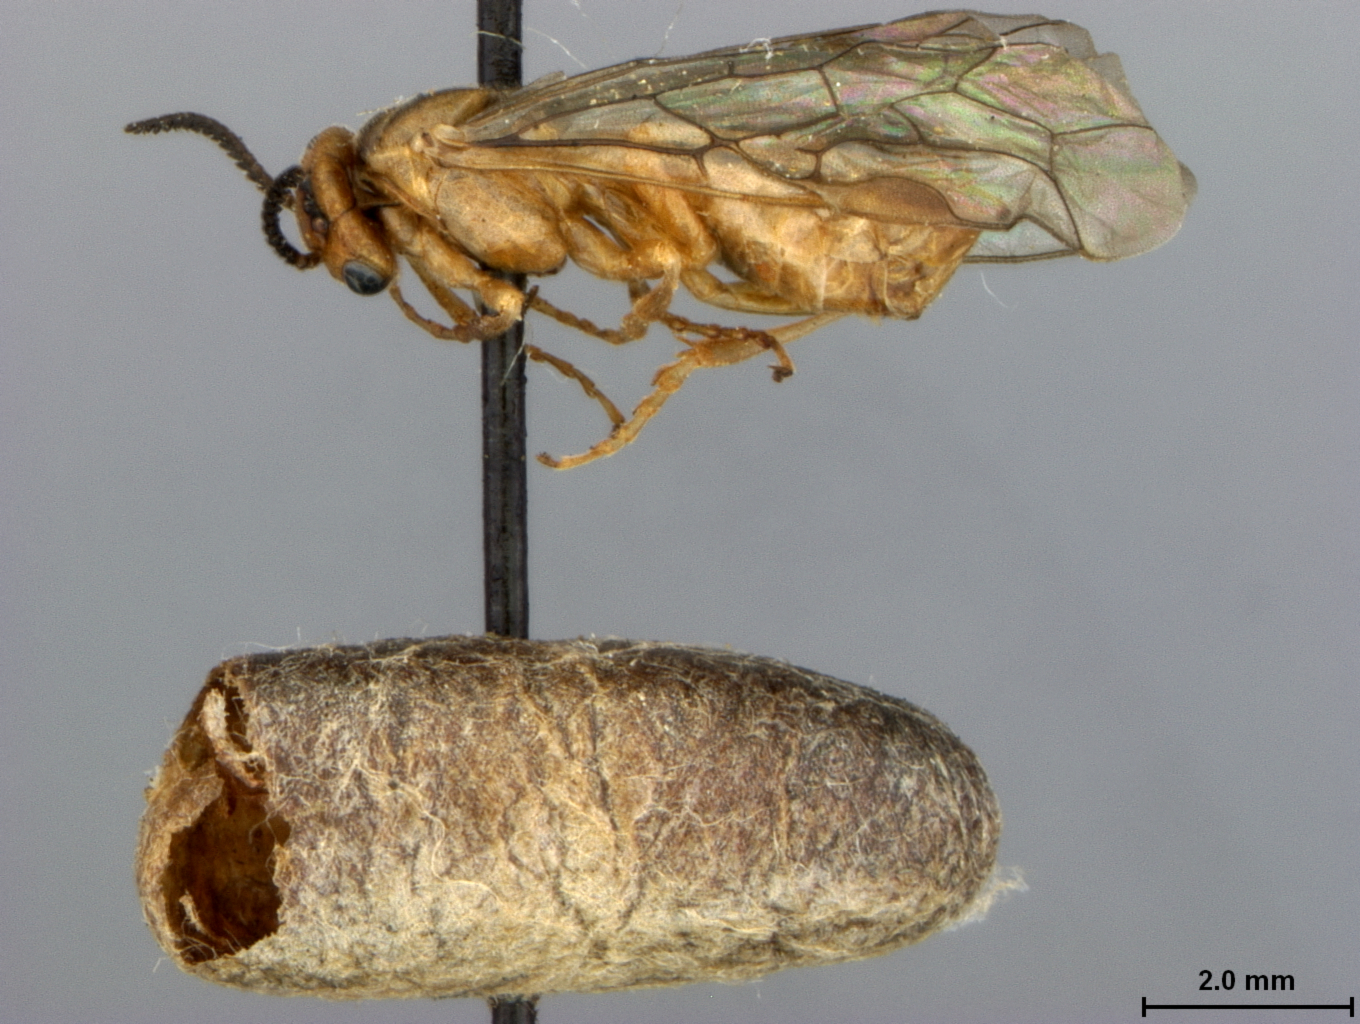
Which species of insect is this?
Neodiprion tsugae
